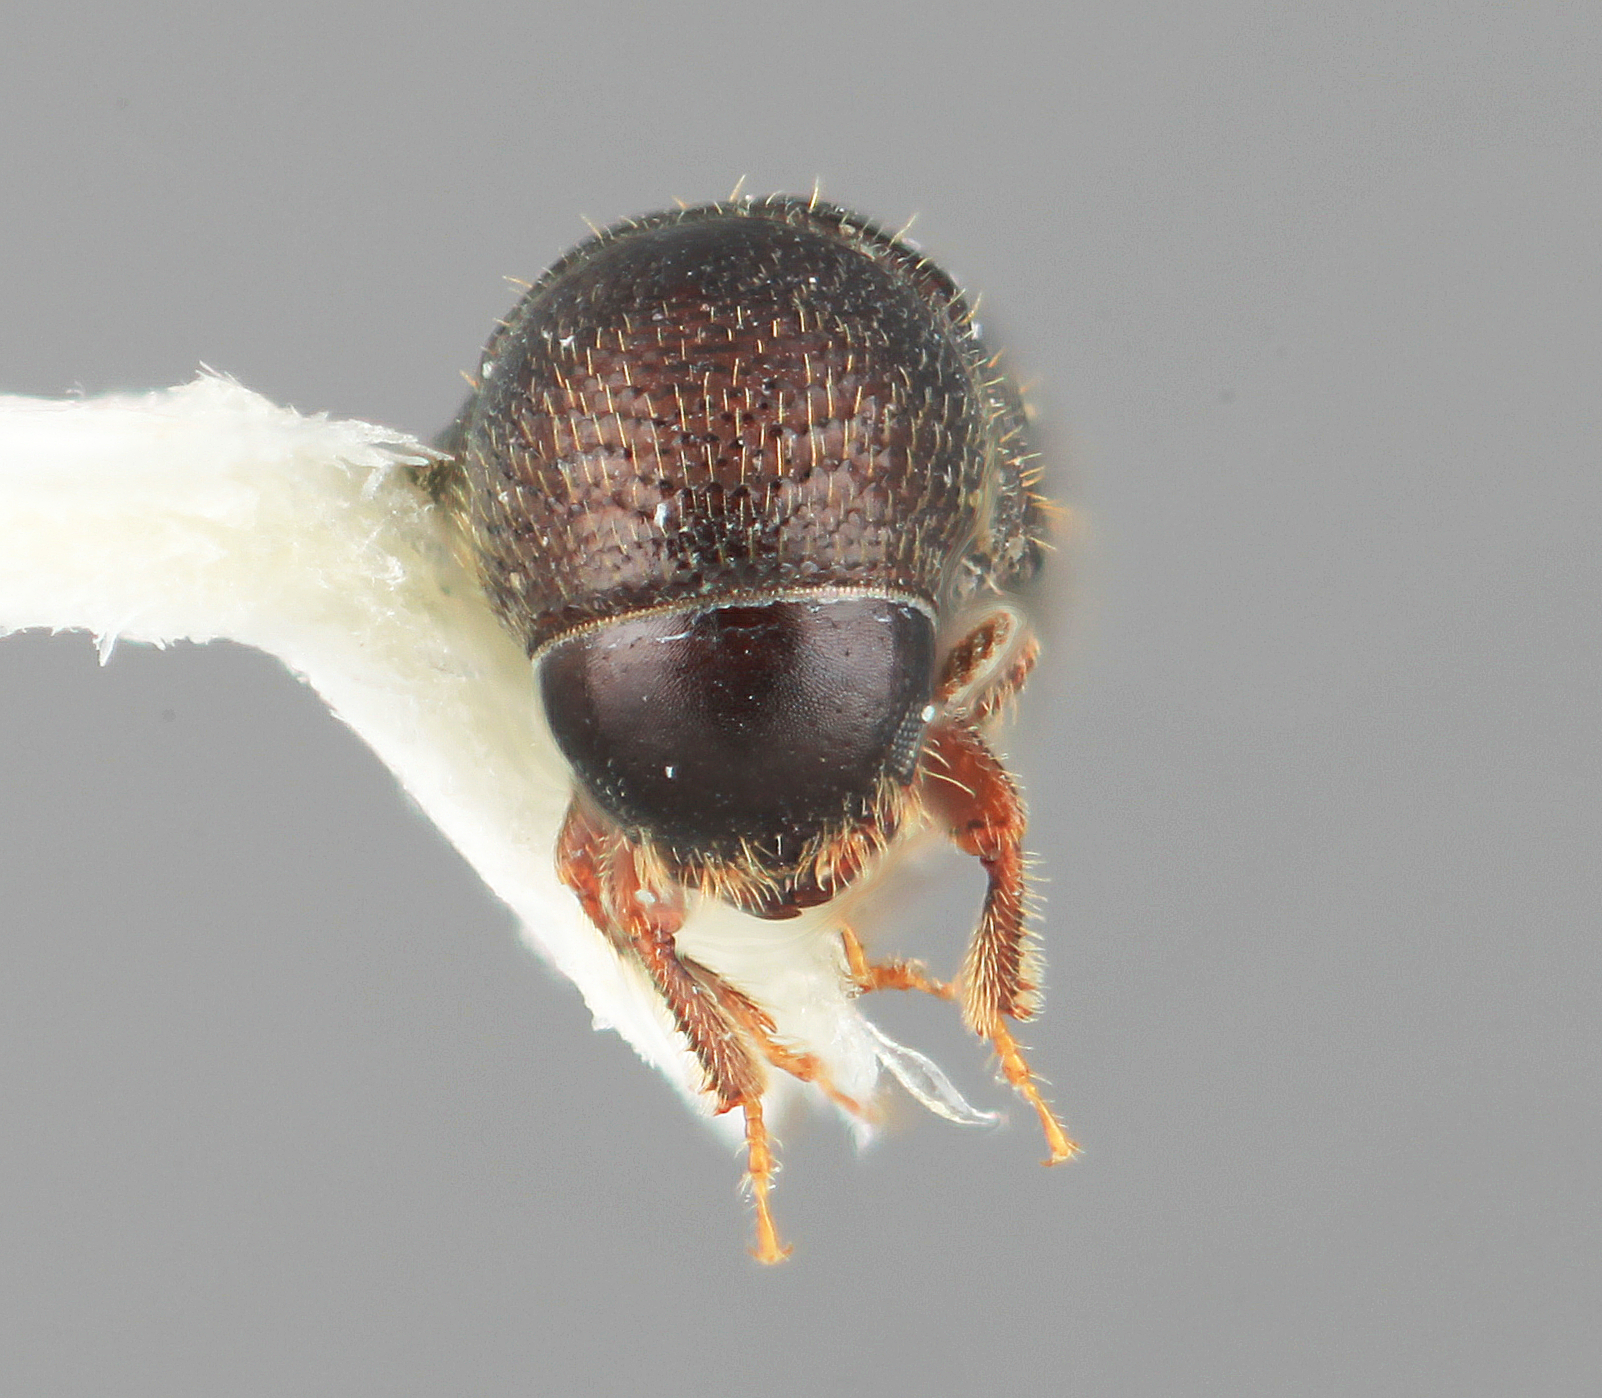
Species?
Pityophthorus retifrons
